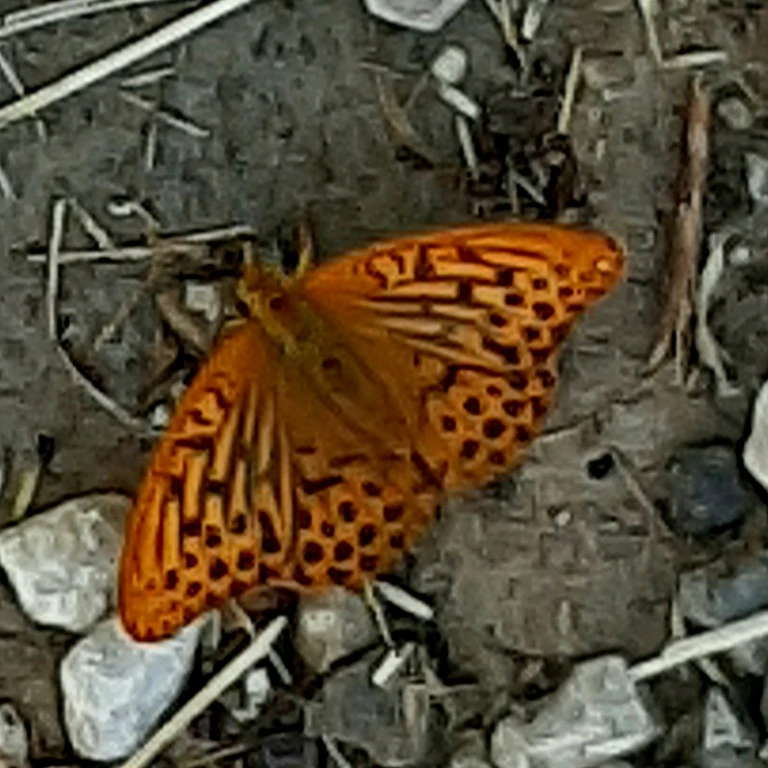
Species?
Argynnis paphia
